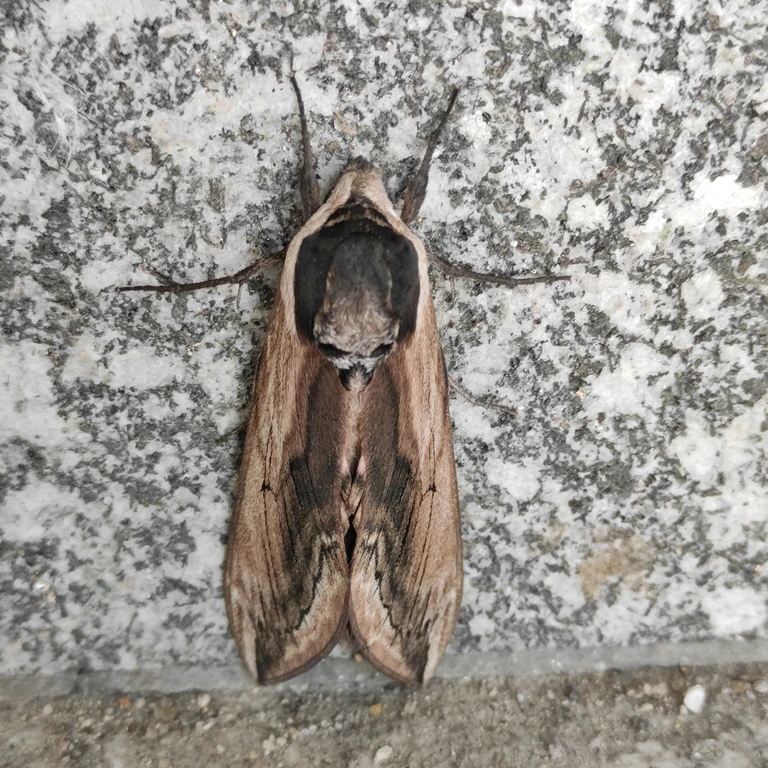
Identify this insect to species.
Sphinx ligustri
